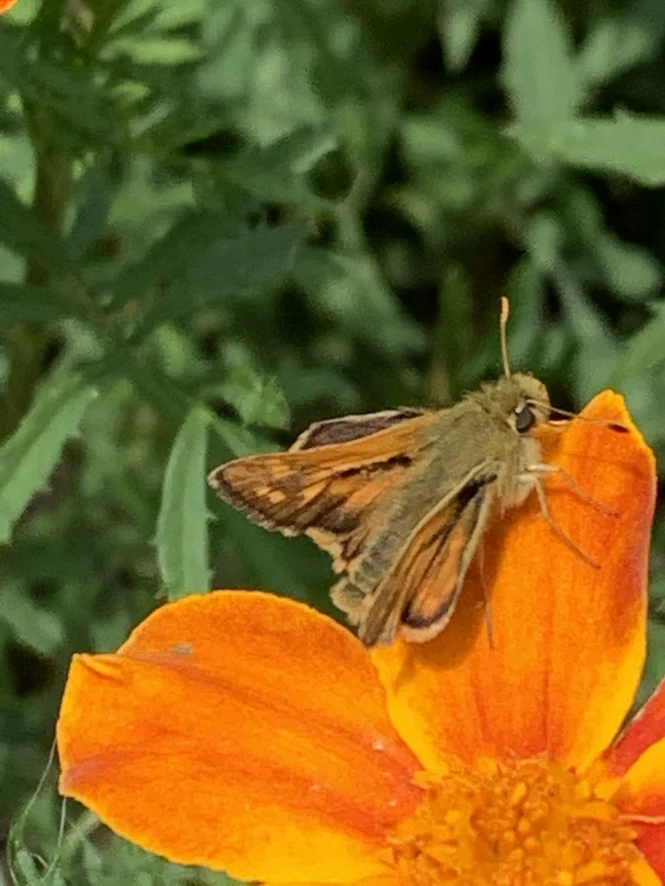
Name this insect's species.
Ochlodes sylvanus (also Ochlodes venata)
